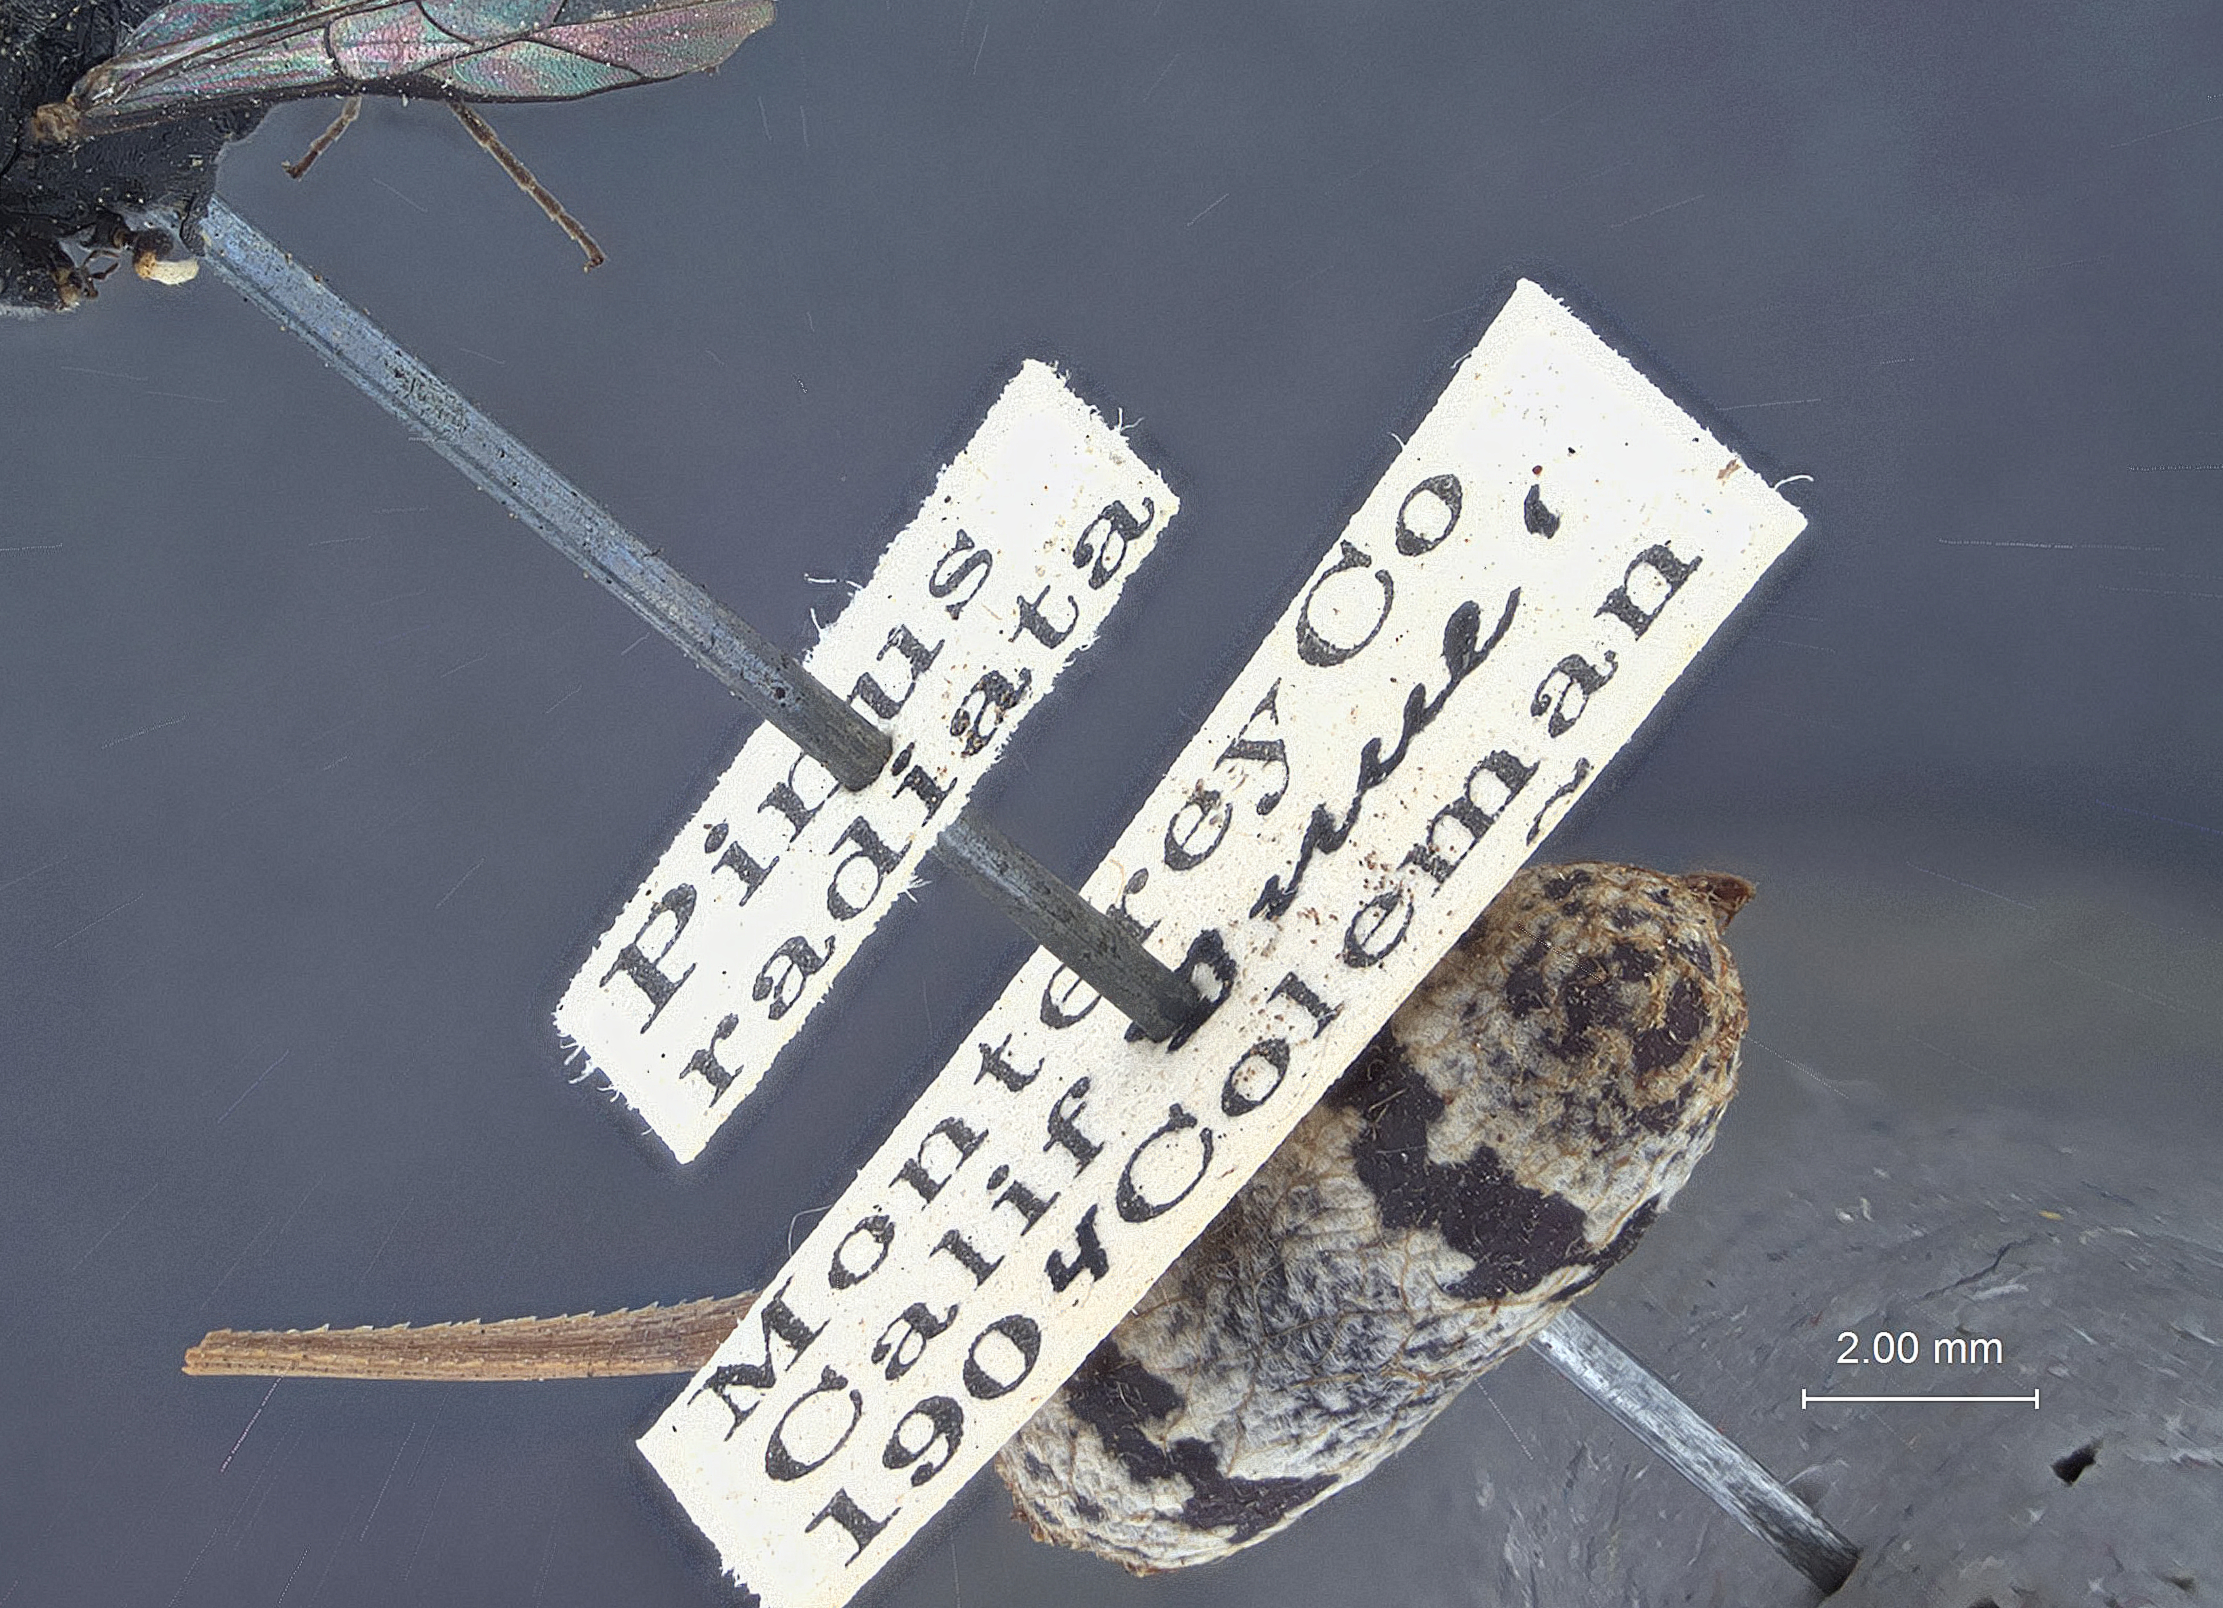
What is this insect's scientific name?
Casinaria cavigena
